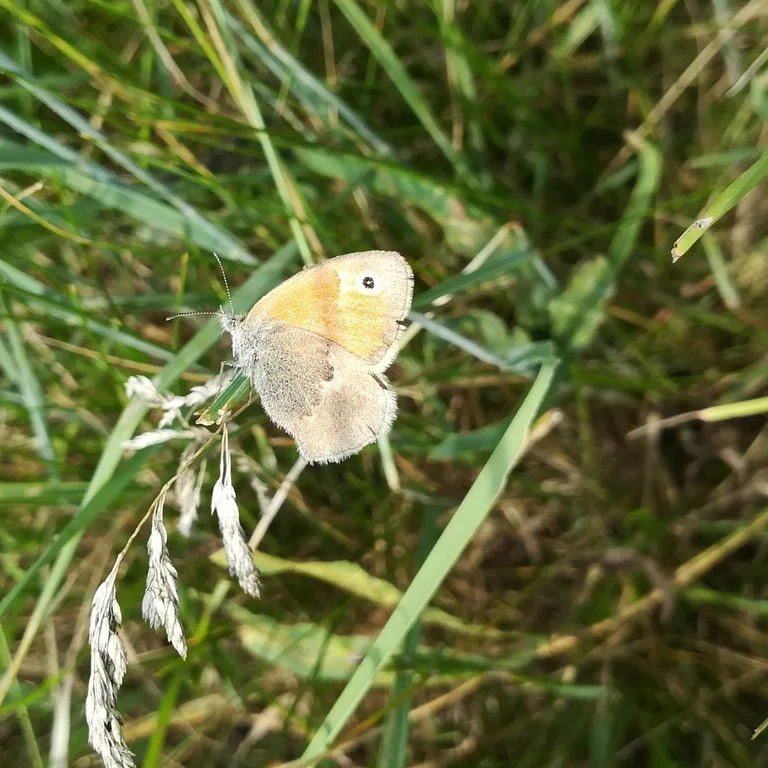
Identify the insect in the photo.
Coenonympha pamphilus
